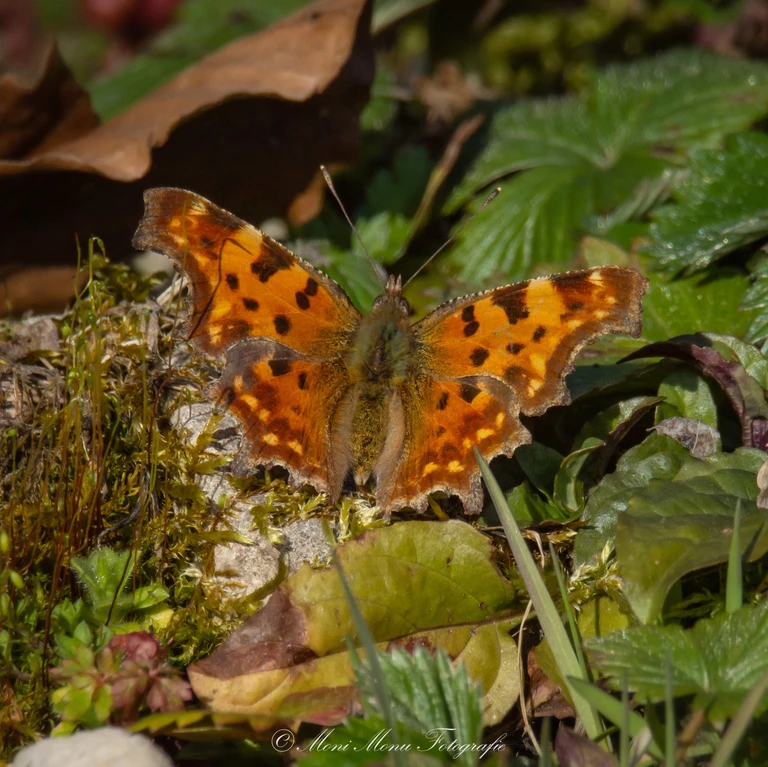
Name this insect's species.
Polygonia c-album
